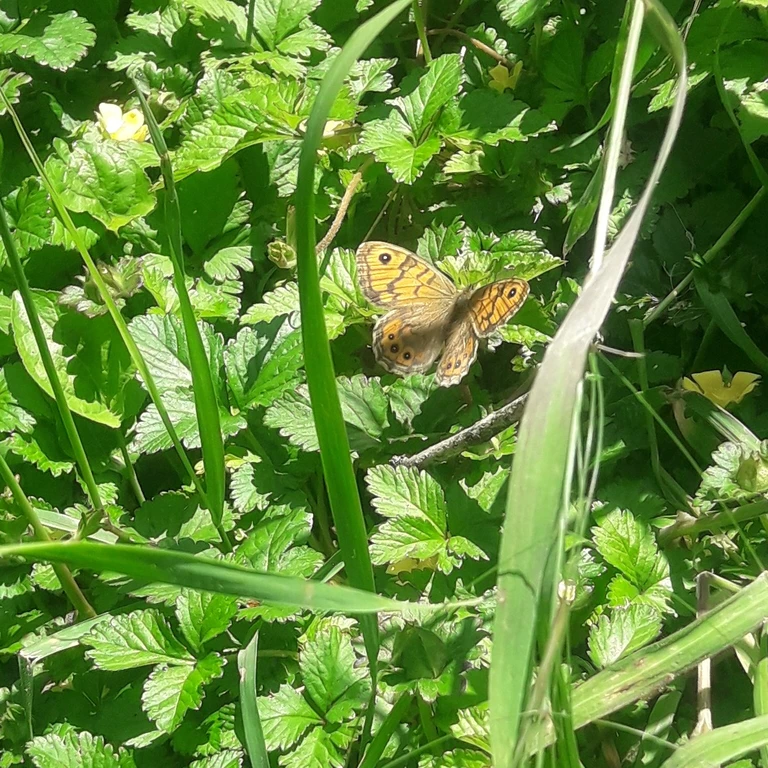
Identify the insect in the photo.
Lasiommata megera (also Pararge megera)
